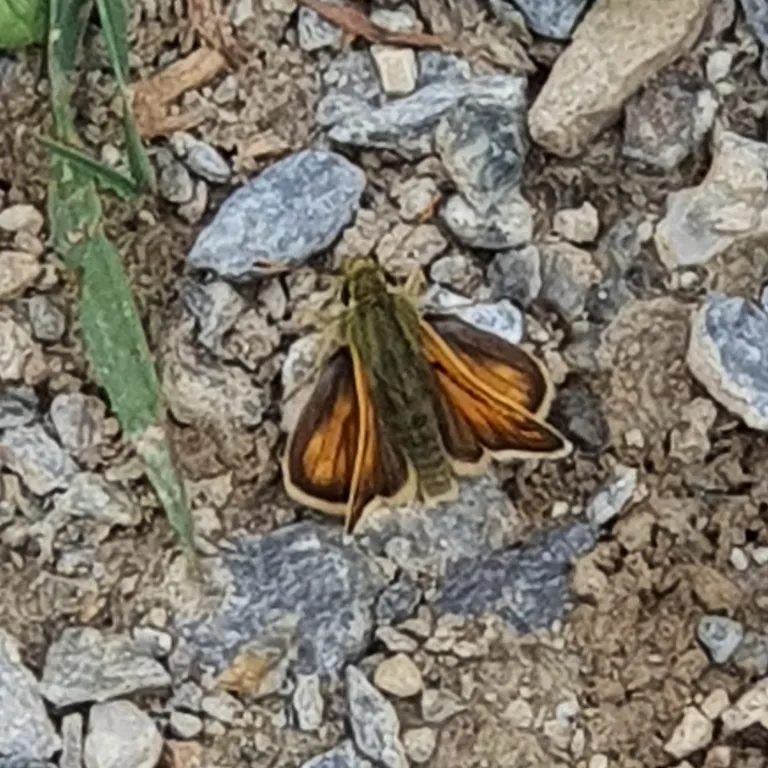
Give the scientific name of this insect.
Ochlodes sylvanus (also Ochlodes venata)
